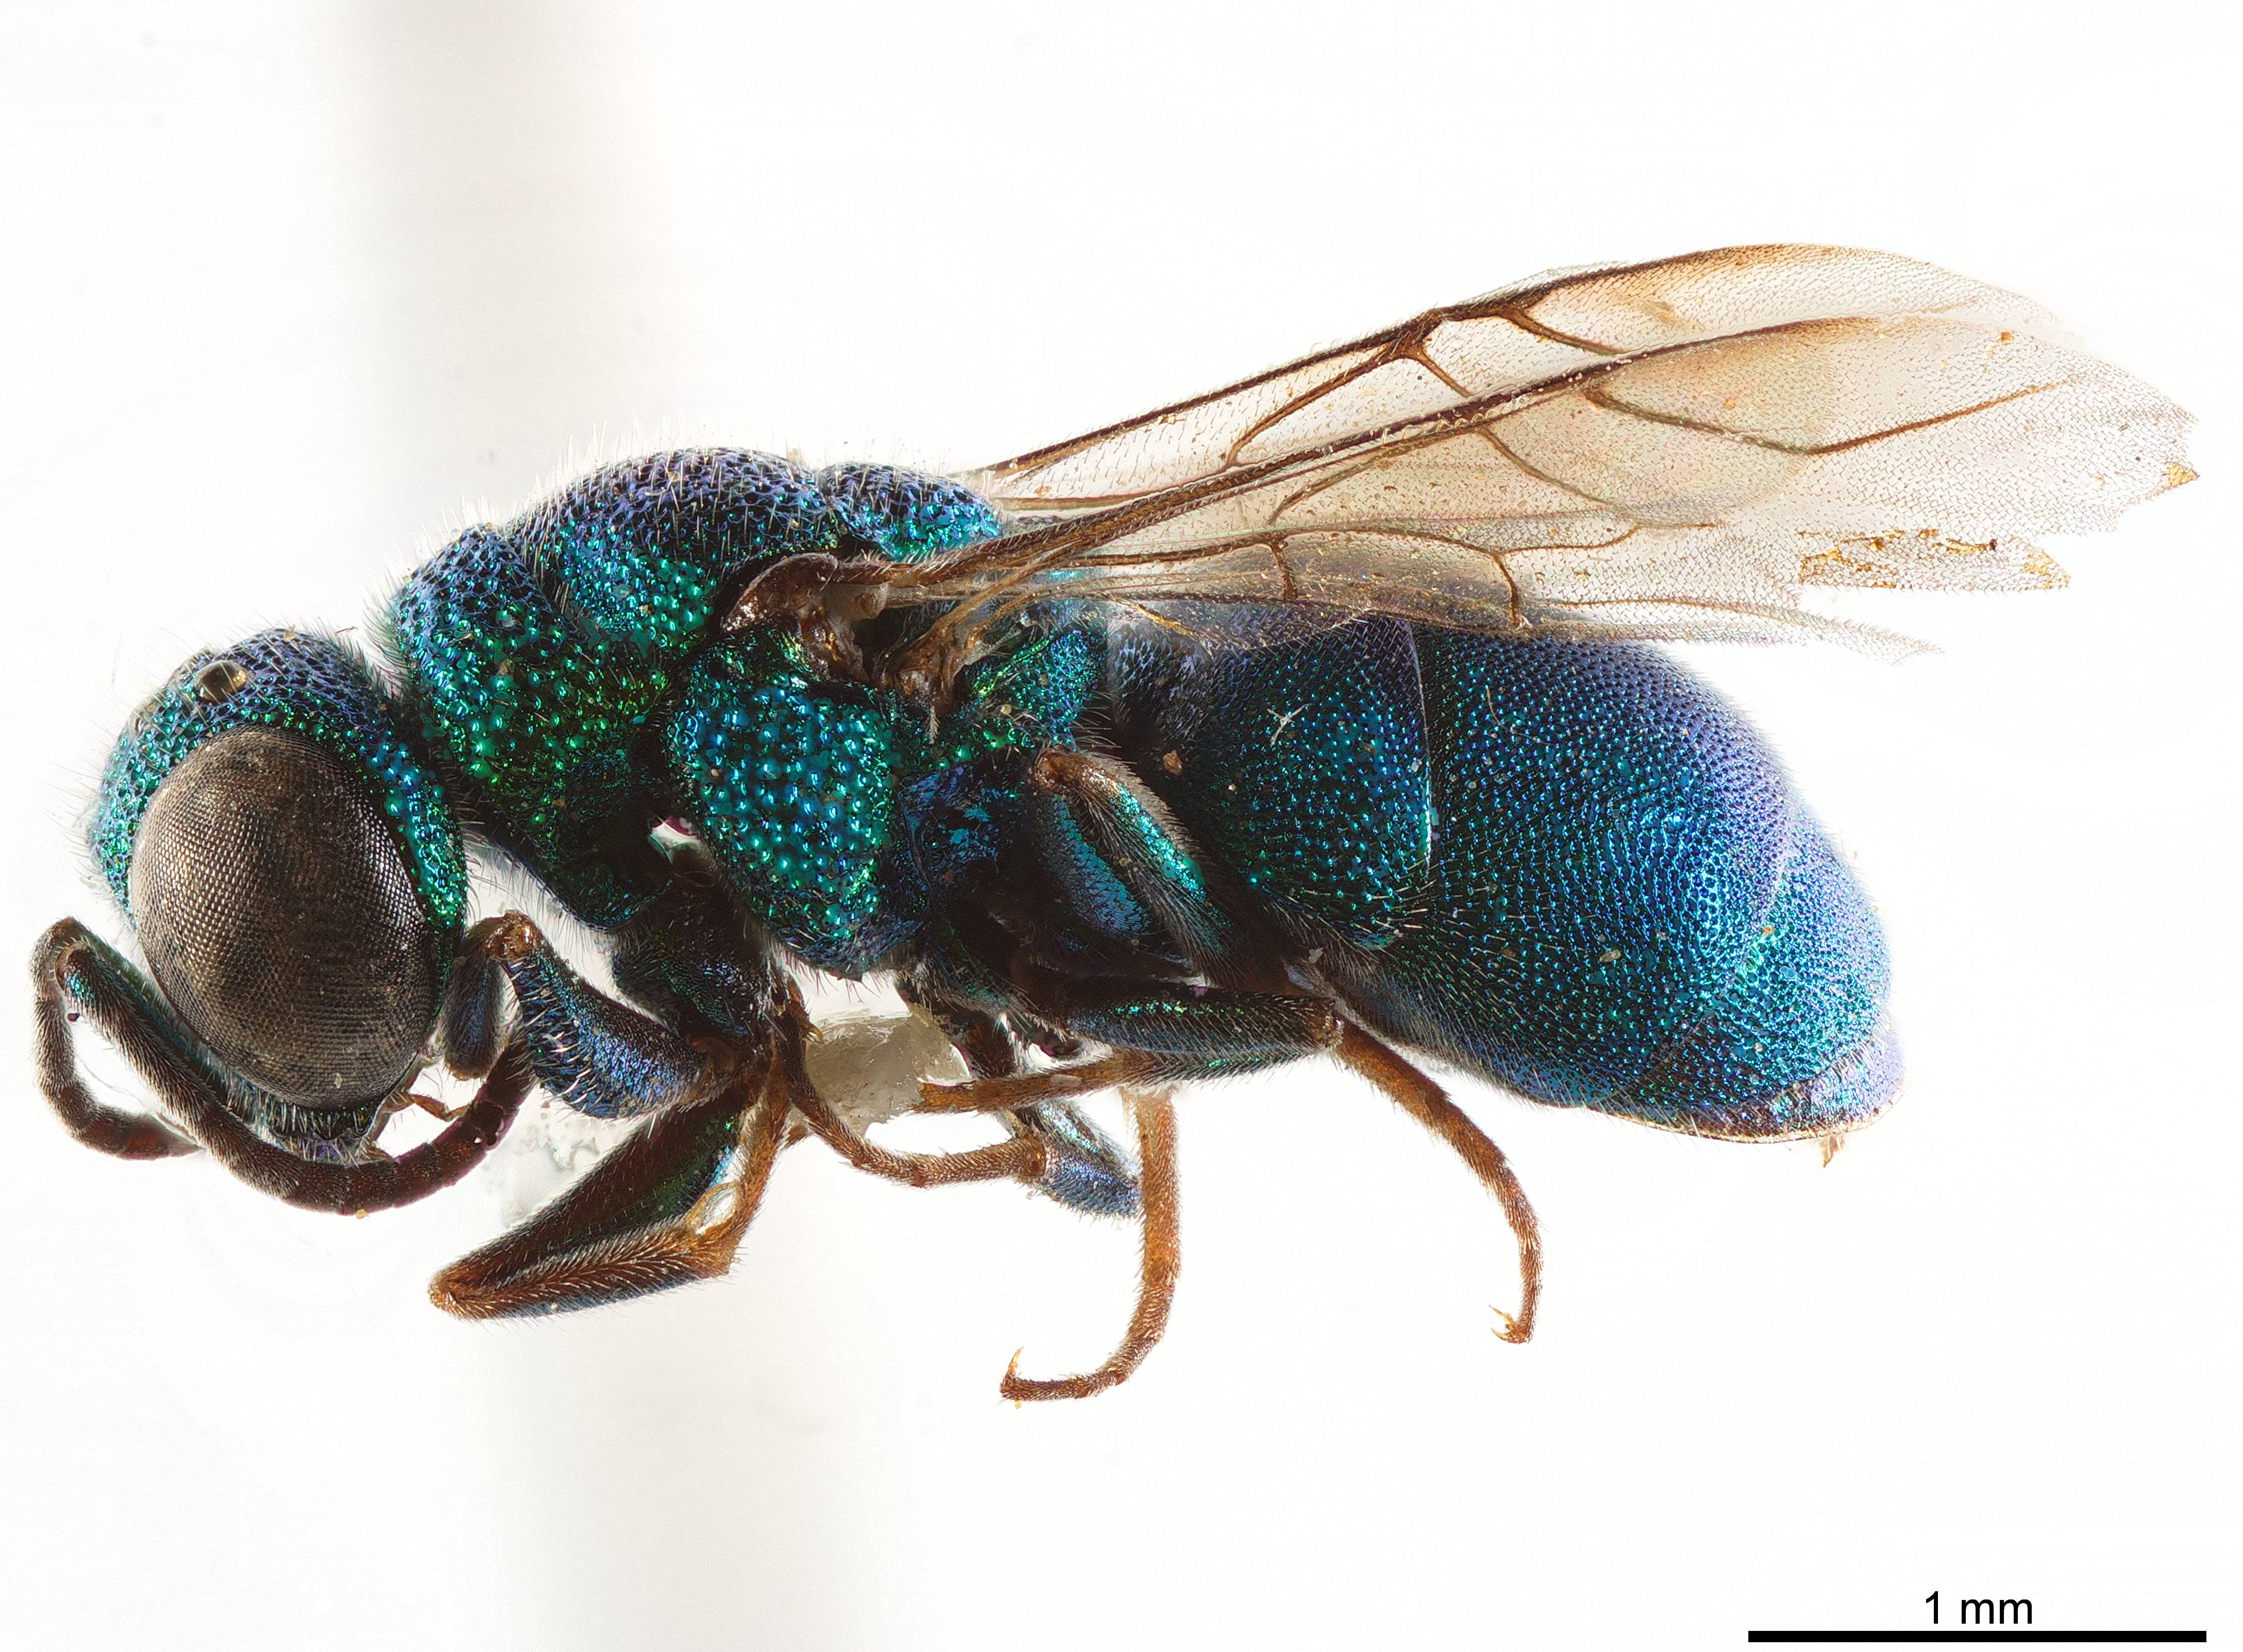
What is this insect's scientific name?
Argochrysis litura
